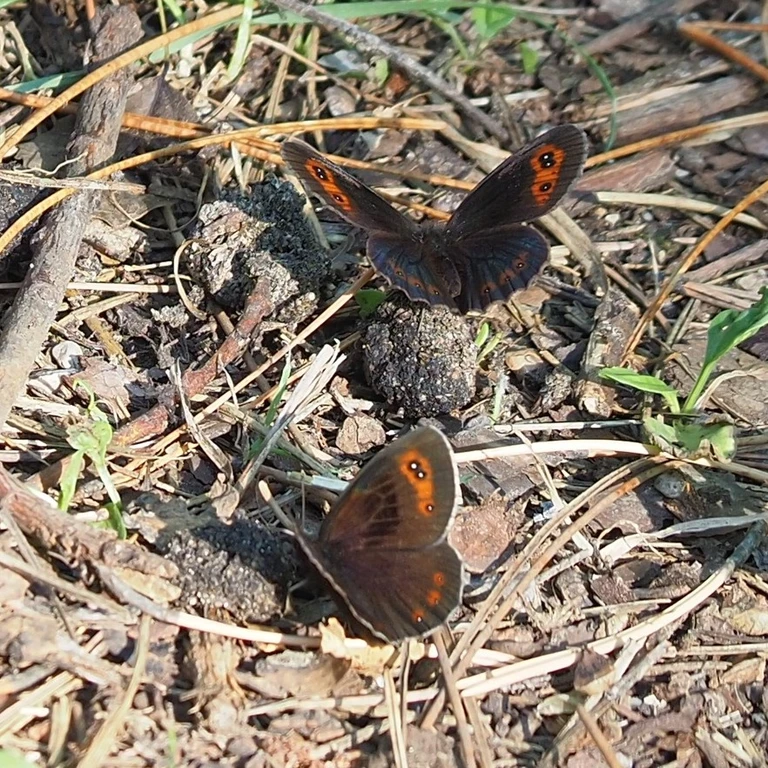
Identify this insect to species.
Erebia aethiops
